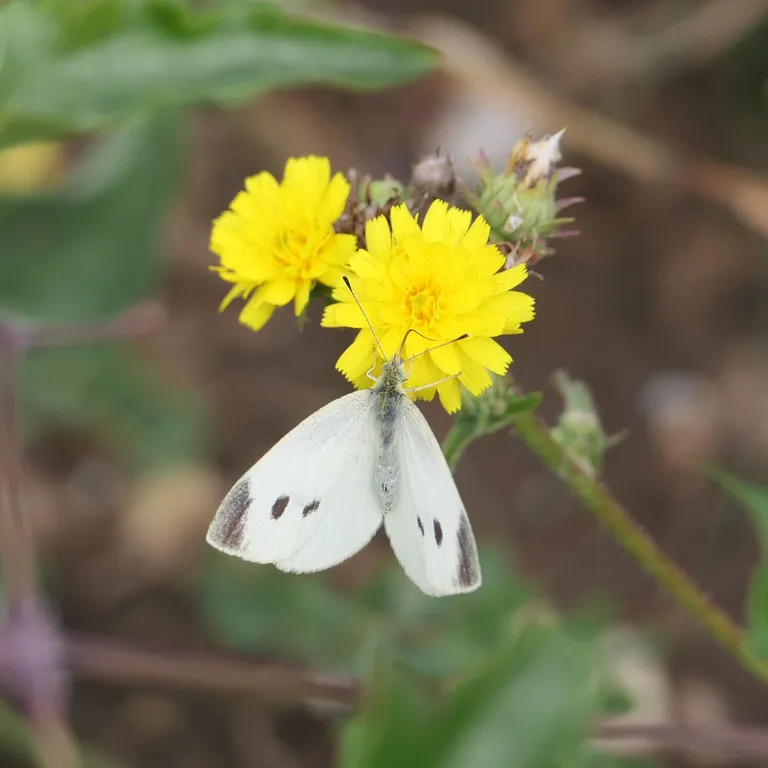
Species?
Pieris rapae
